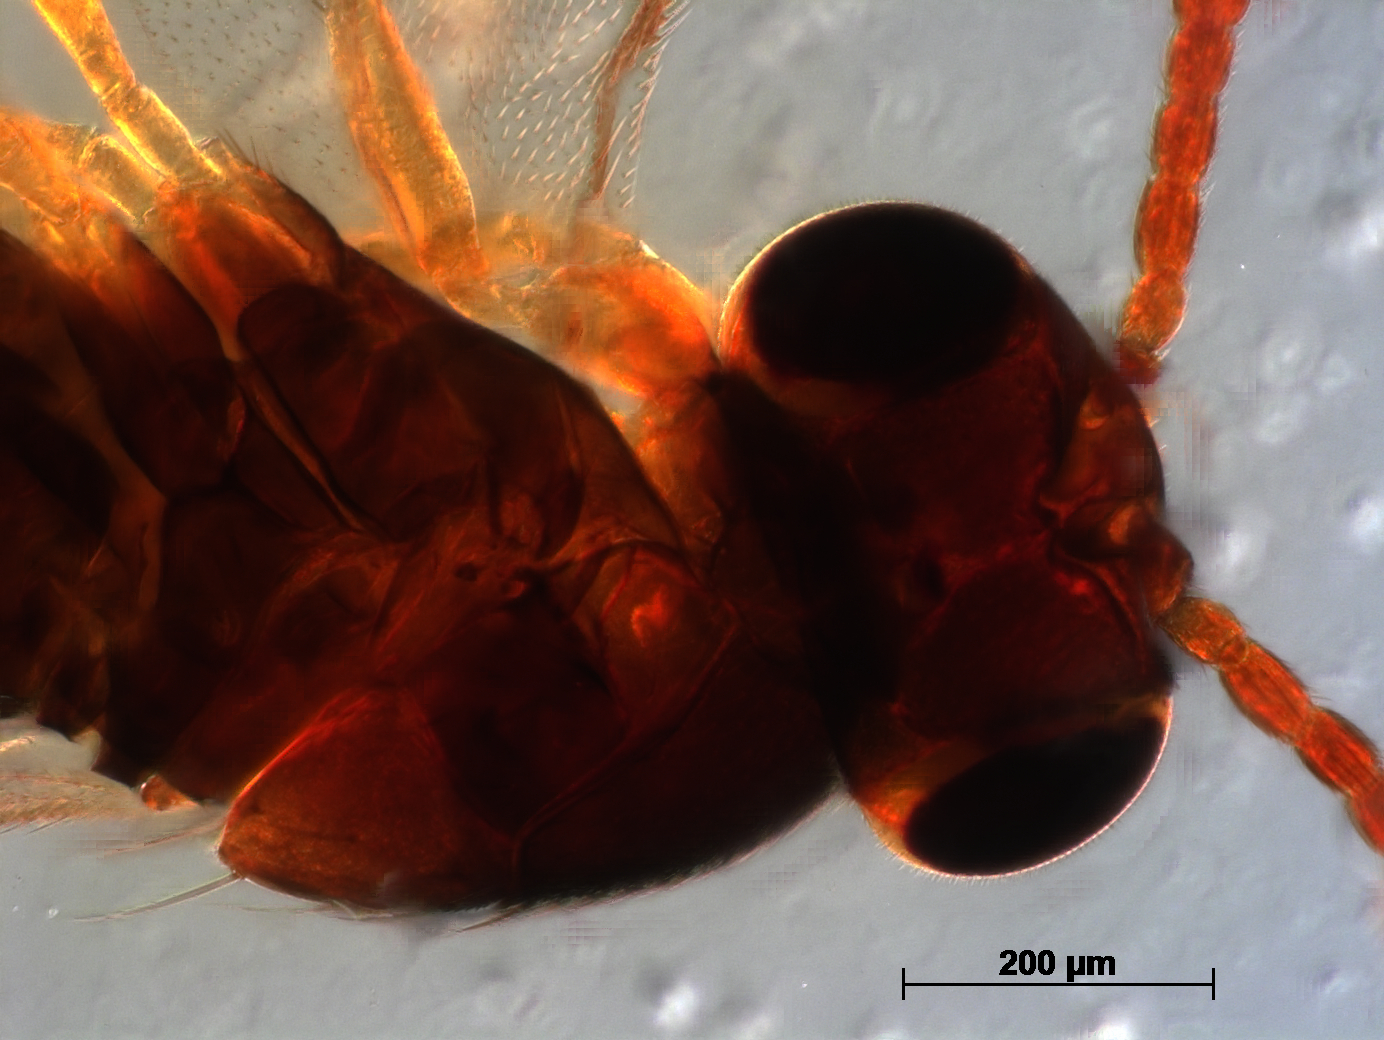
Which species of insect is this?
Coccophagus eritreaensis
